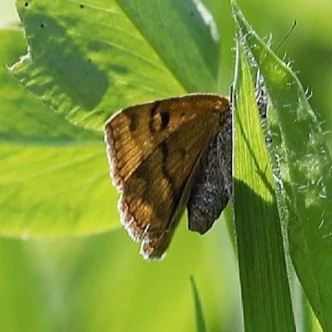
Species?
Euclidia glyphica
